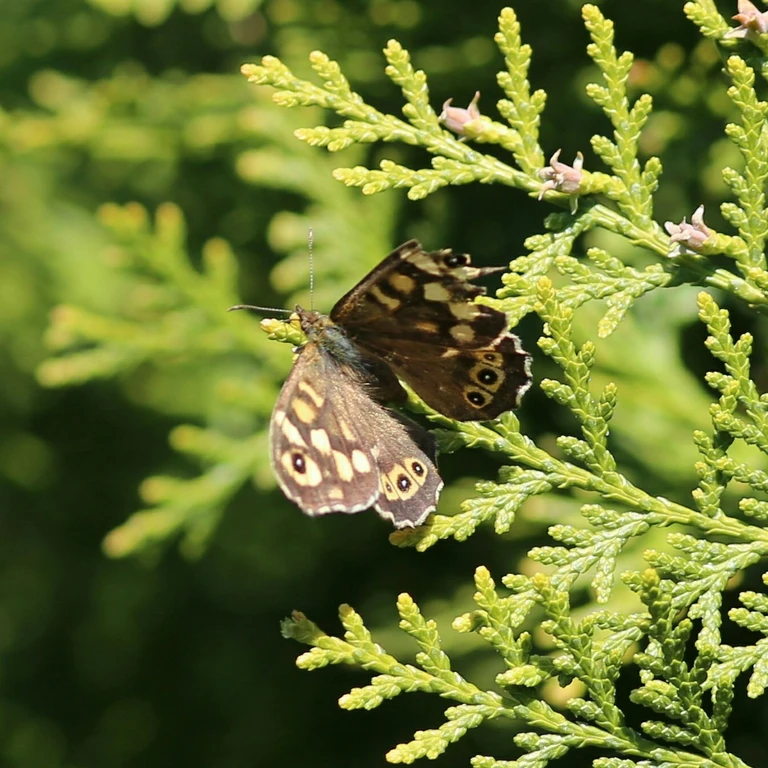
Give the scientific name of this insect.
Pararge aegeria
